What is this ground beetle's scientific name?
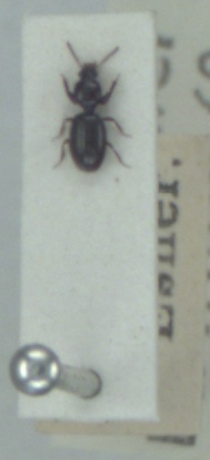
Dyschirius globosus
